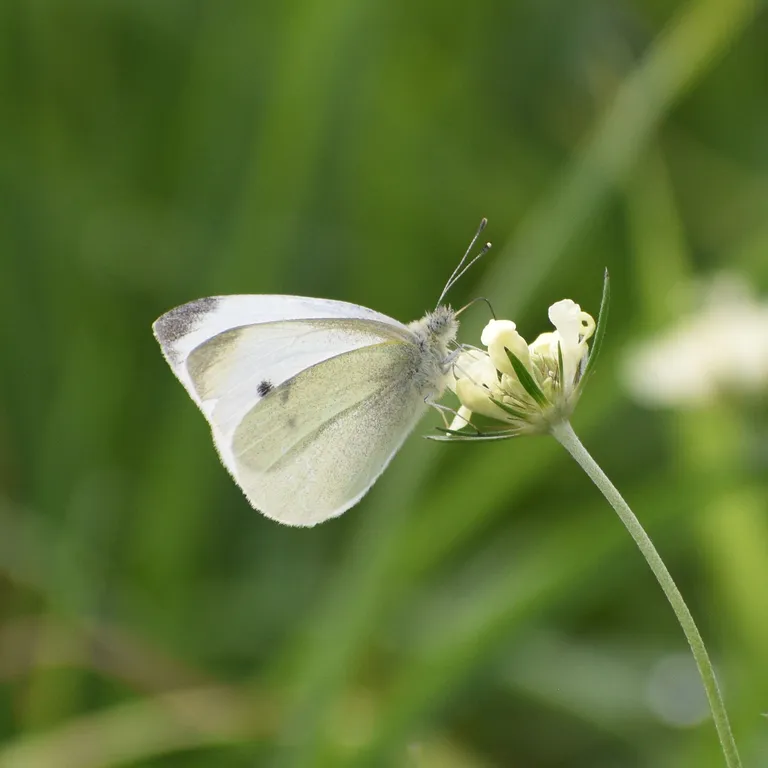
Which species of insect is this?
Pieris rapae
